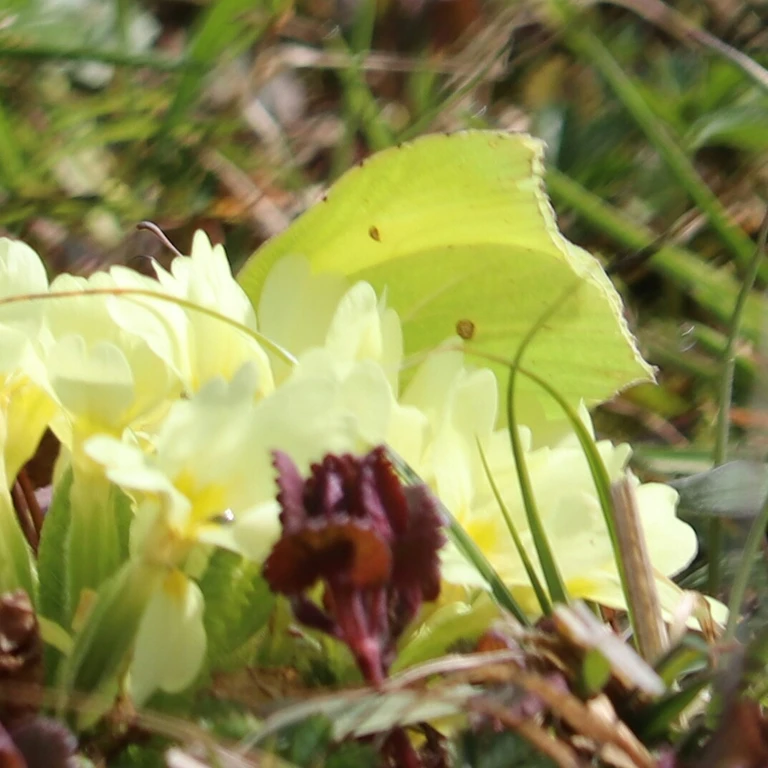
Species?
Gonepteryx rhamni
